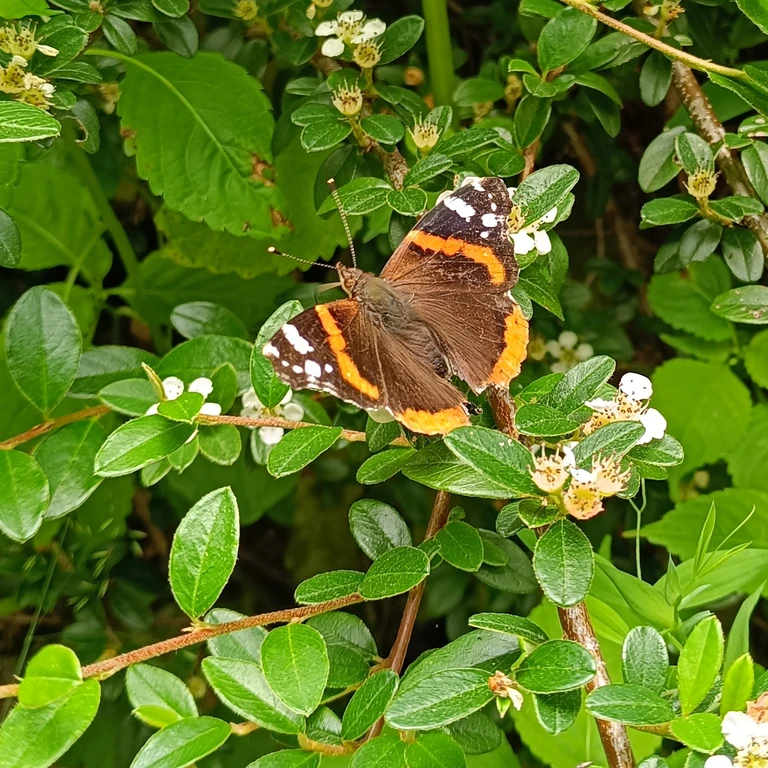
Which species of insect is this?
Vanessa atalanta
